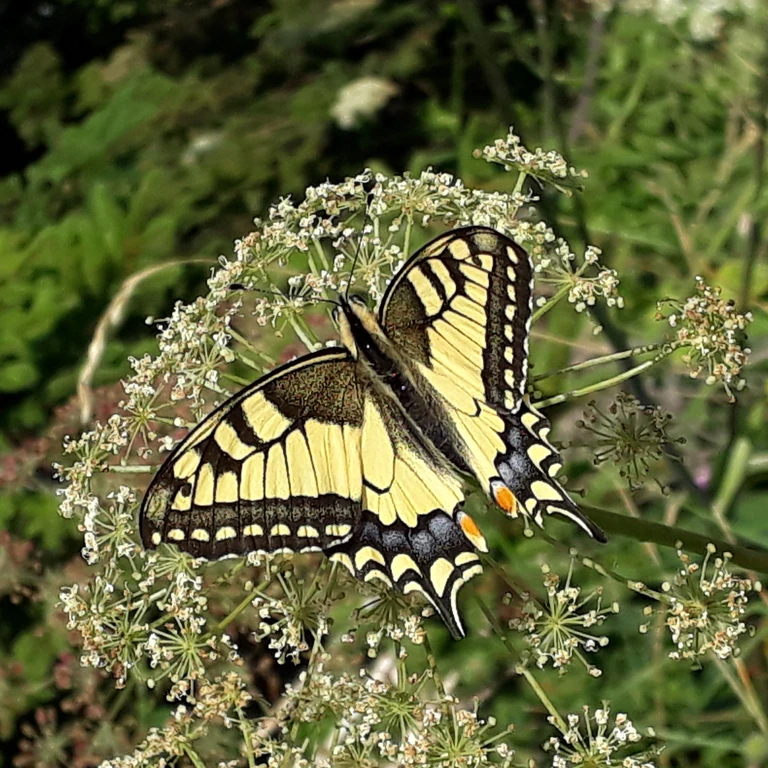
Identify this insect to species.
Papilio machaon
